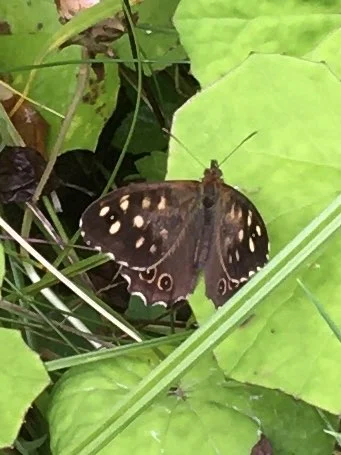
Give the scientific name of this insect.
Pararge aegeria
